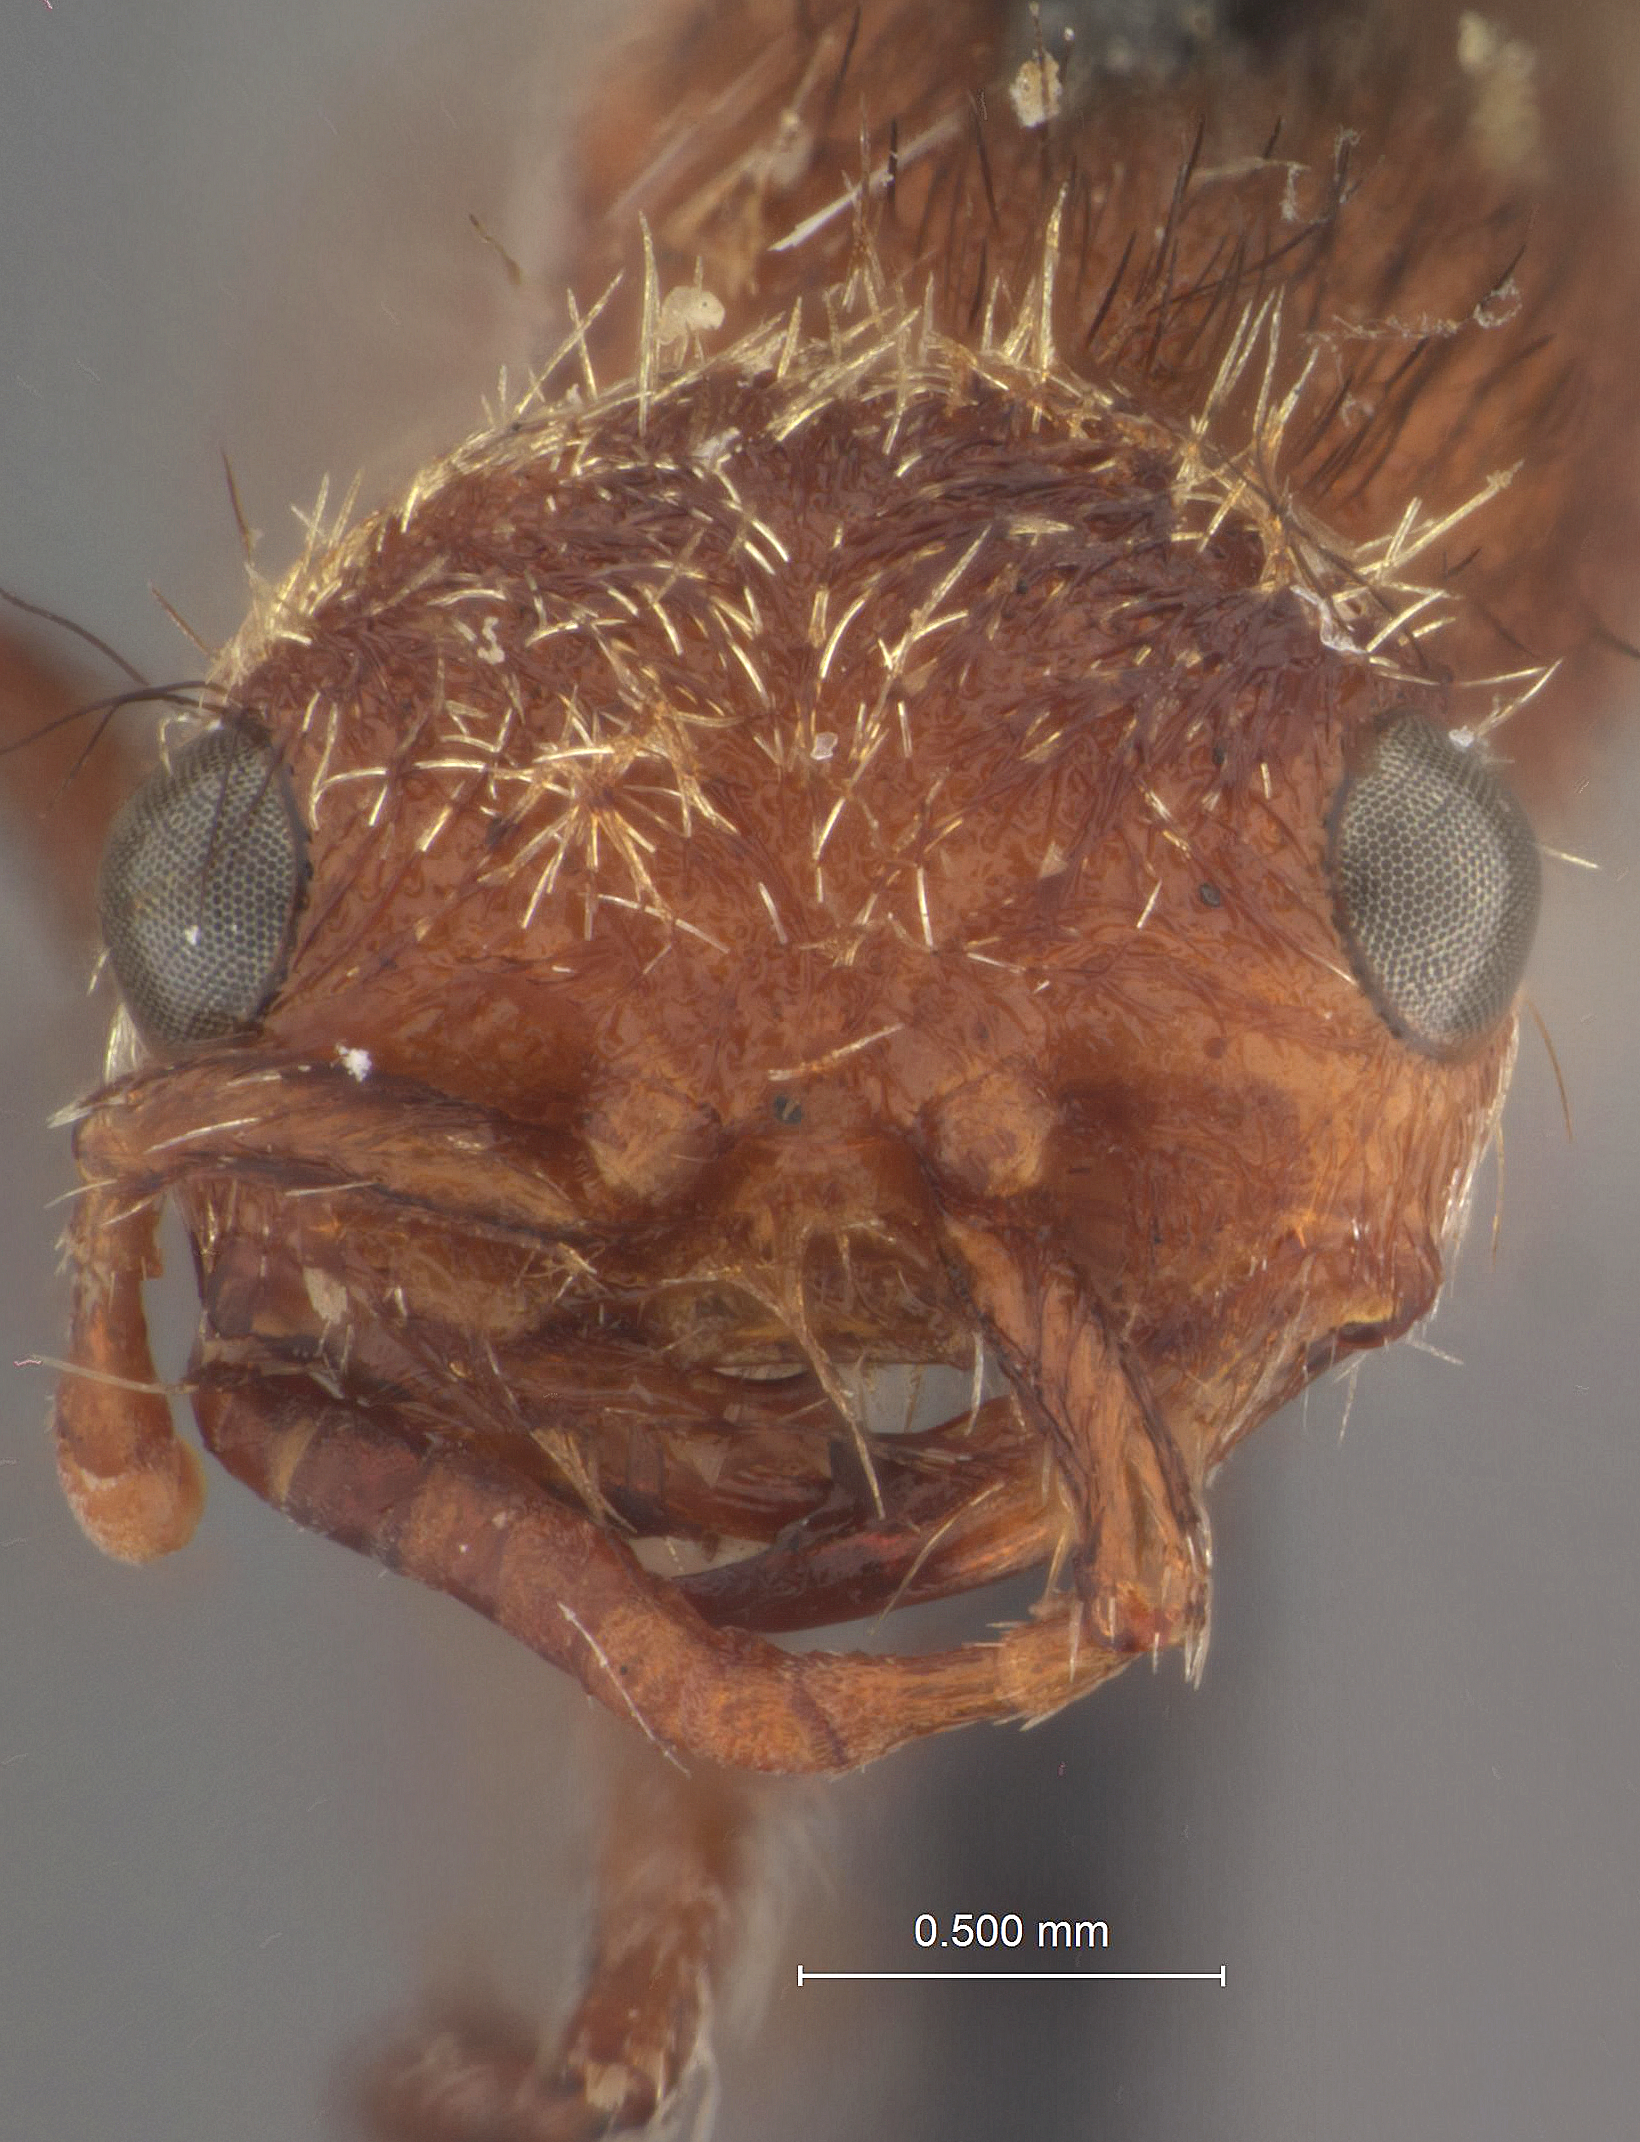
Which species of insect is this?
Pseudomethoca oculissima
